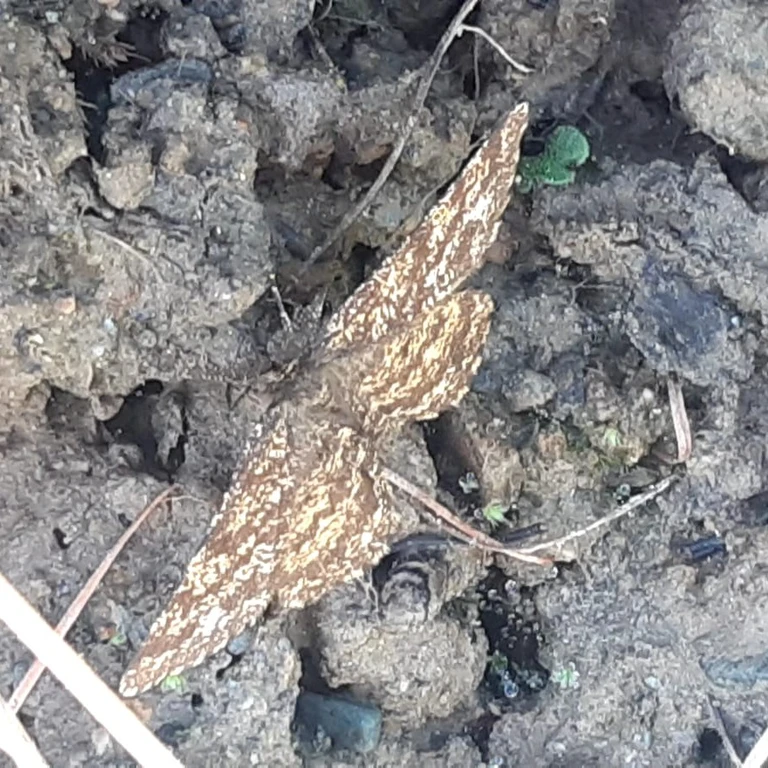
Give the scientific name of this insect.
Ematurga atomaria
